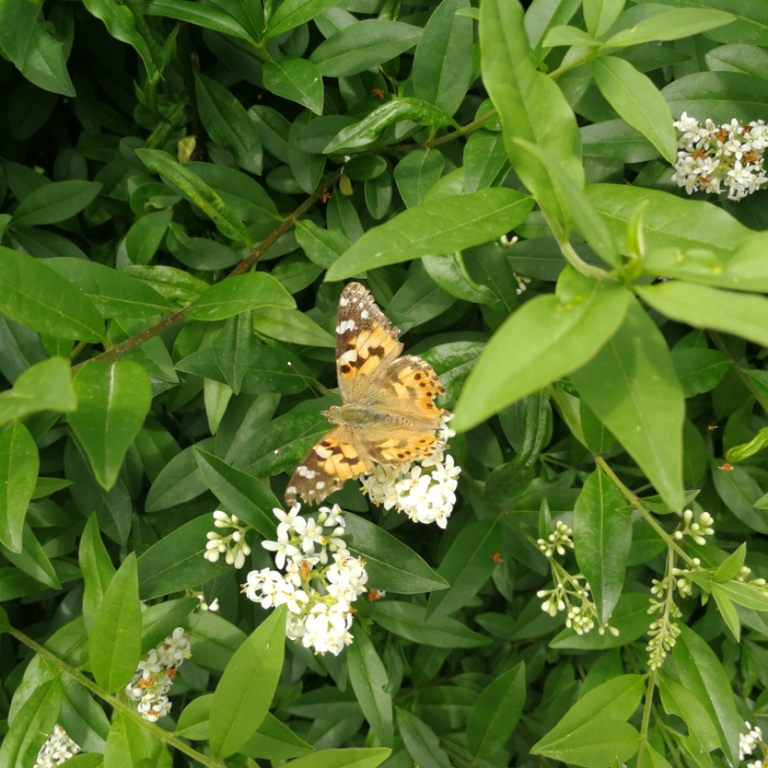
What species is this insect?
Vanessa cardui
